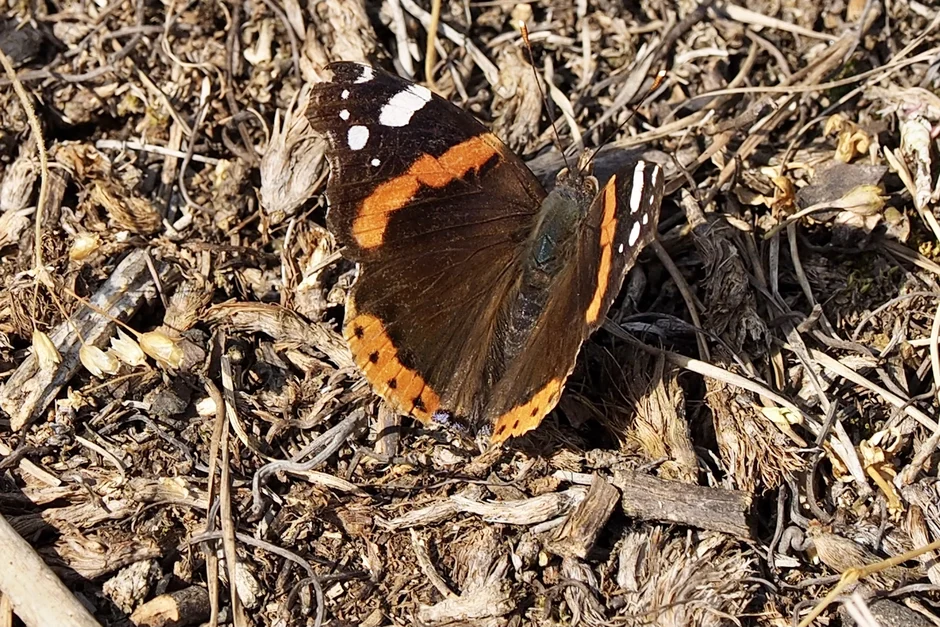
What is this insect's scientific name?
Vanessa atalanta
